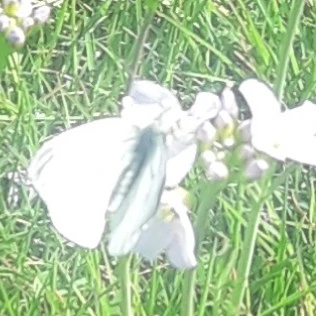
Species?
Pieris napi
